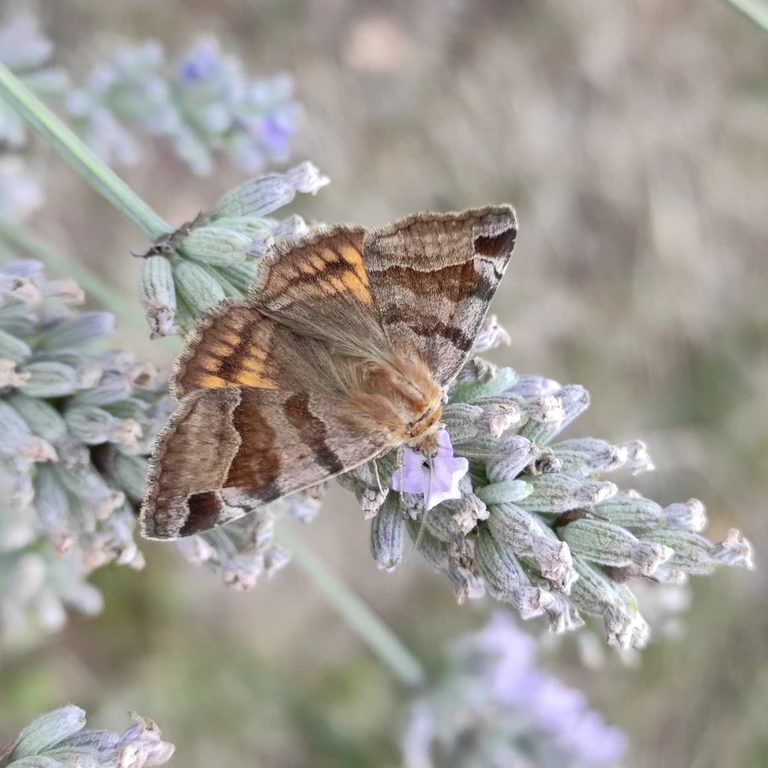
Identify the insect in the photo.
Euclidia glyphica
